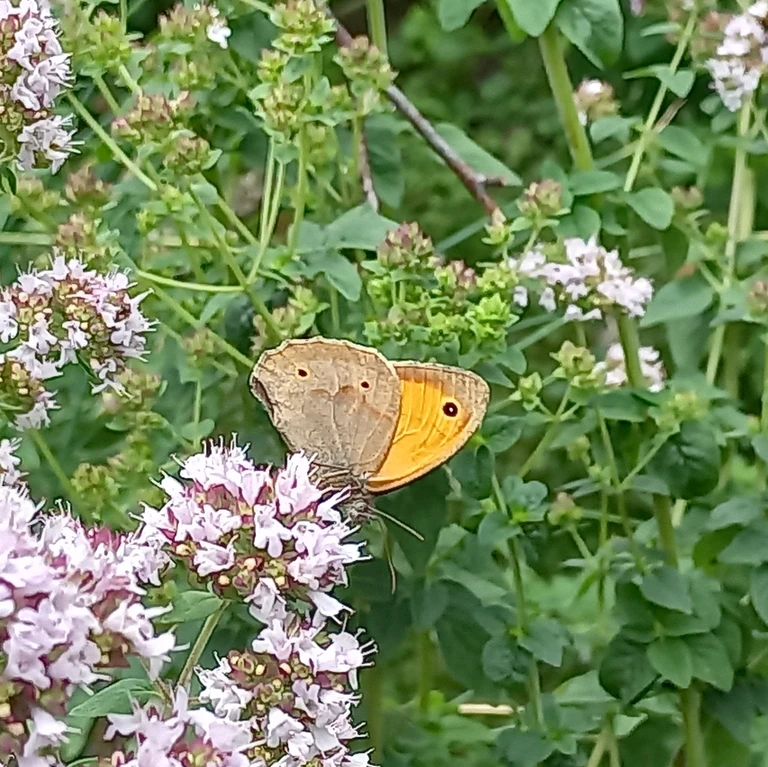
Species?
Maniola jurtina
